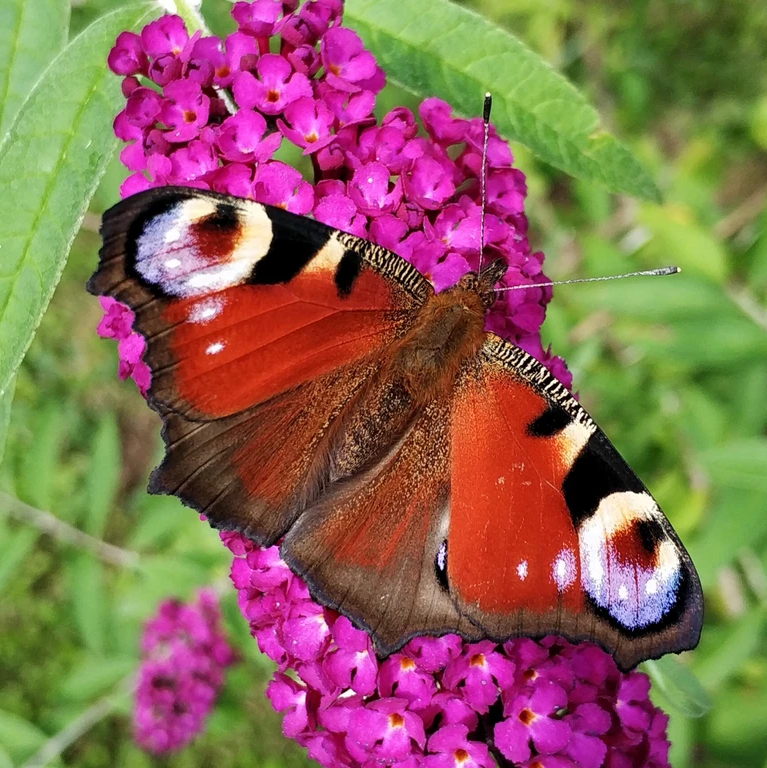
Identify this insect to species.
Aglais io
